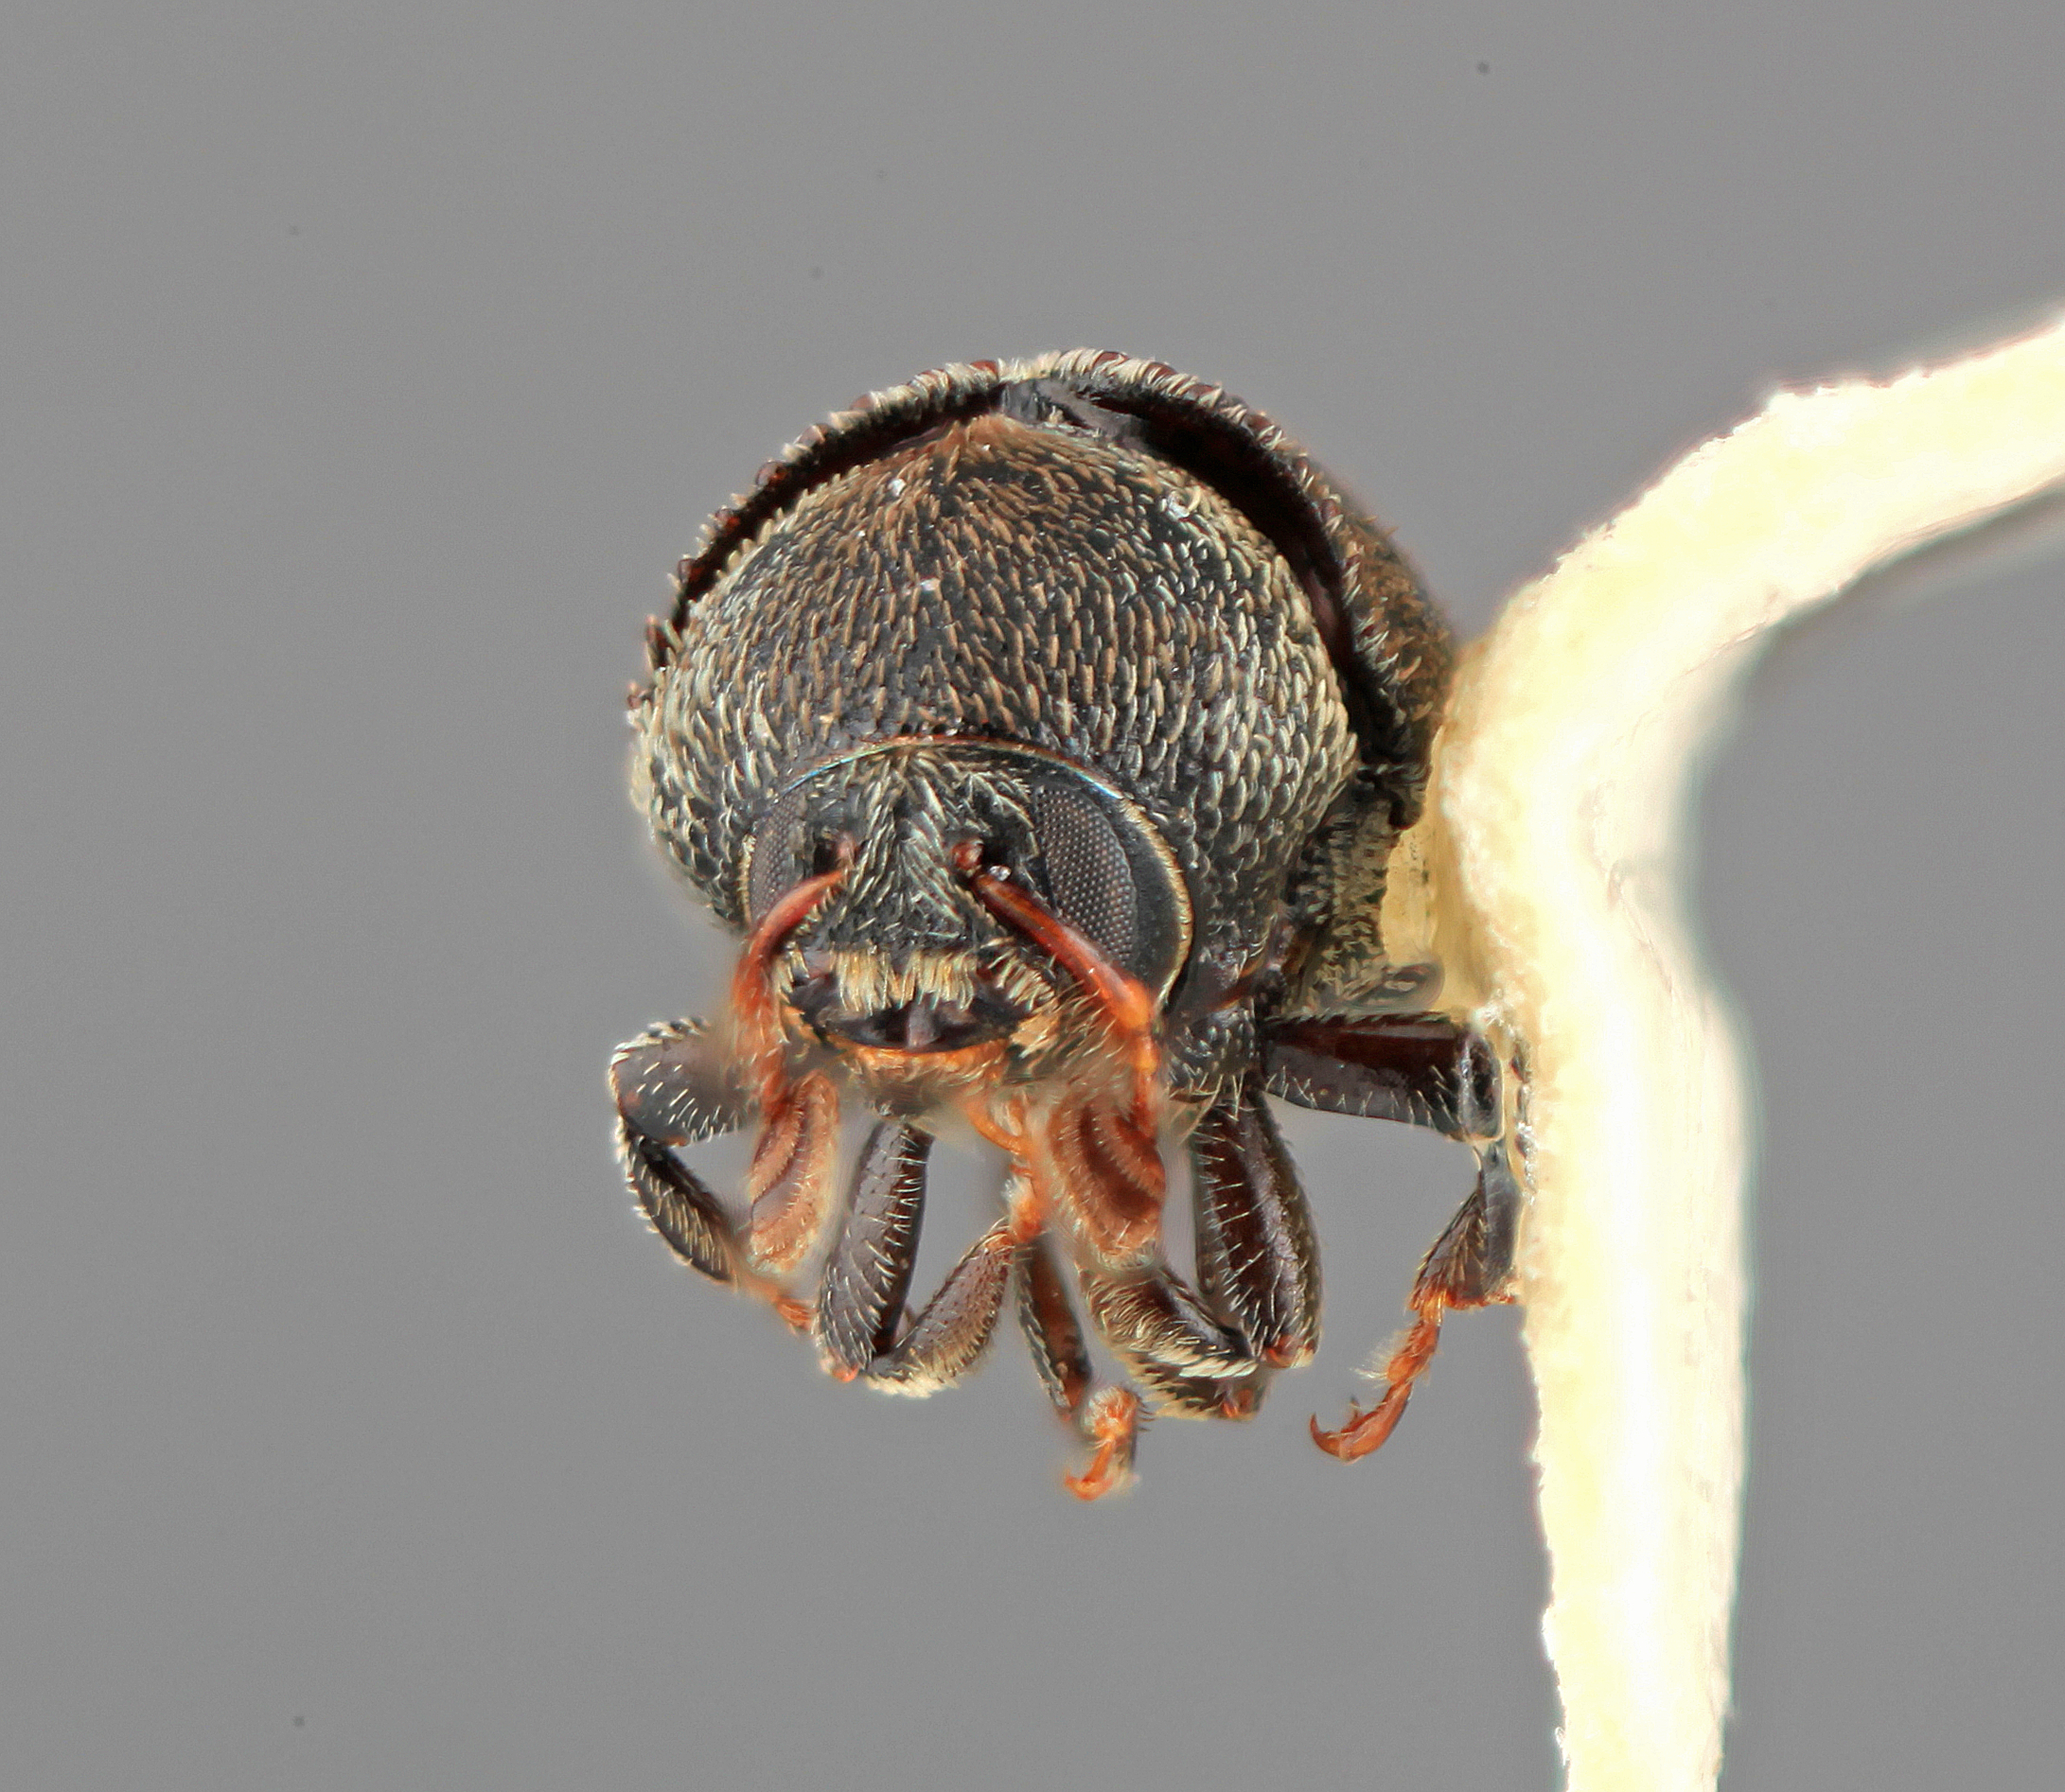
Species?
Pseudochromesus jaliscoensis
